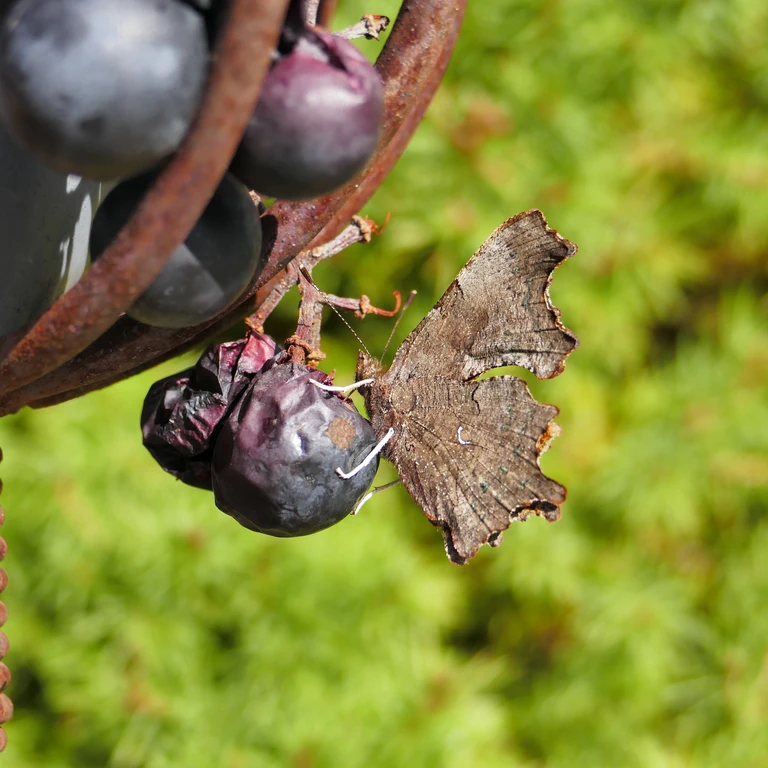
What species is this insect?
Polygonia c-album
